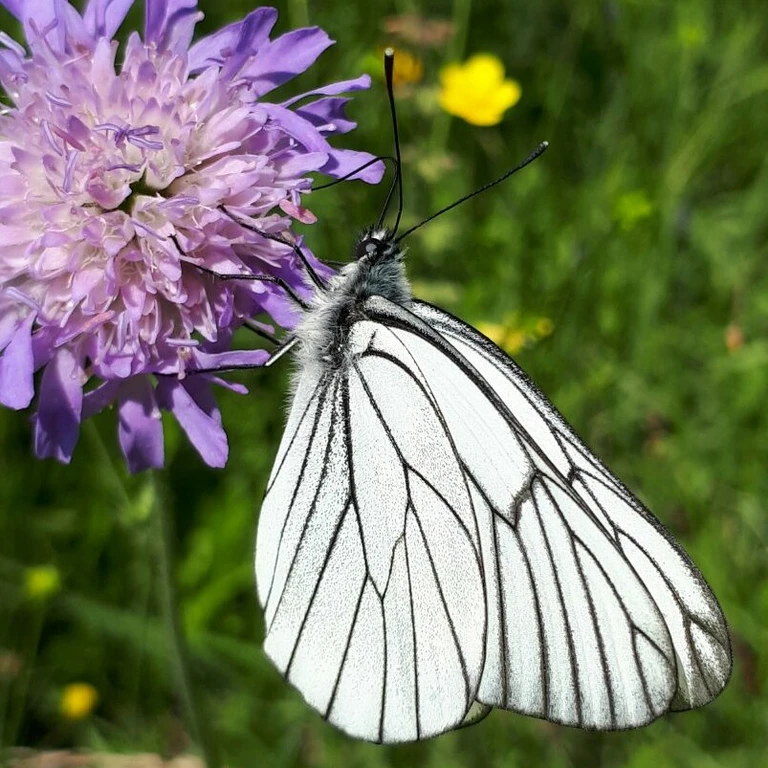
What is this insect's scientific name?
Aporia crataegi
